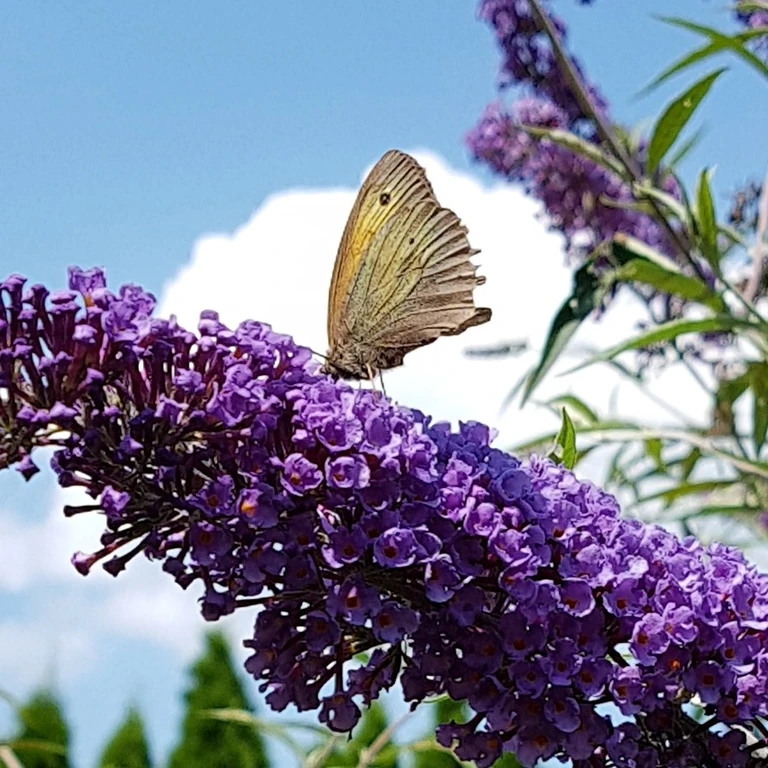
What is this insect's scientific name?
Maniola jurtina
